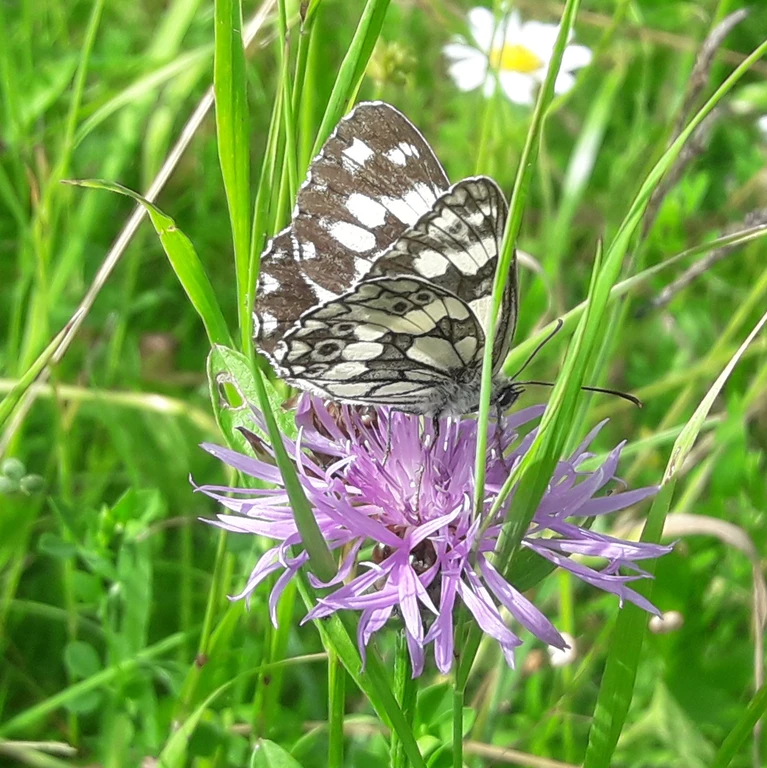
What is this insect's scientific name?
Melanargia galathea
